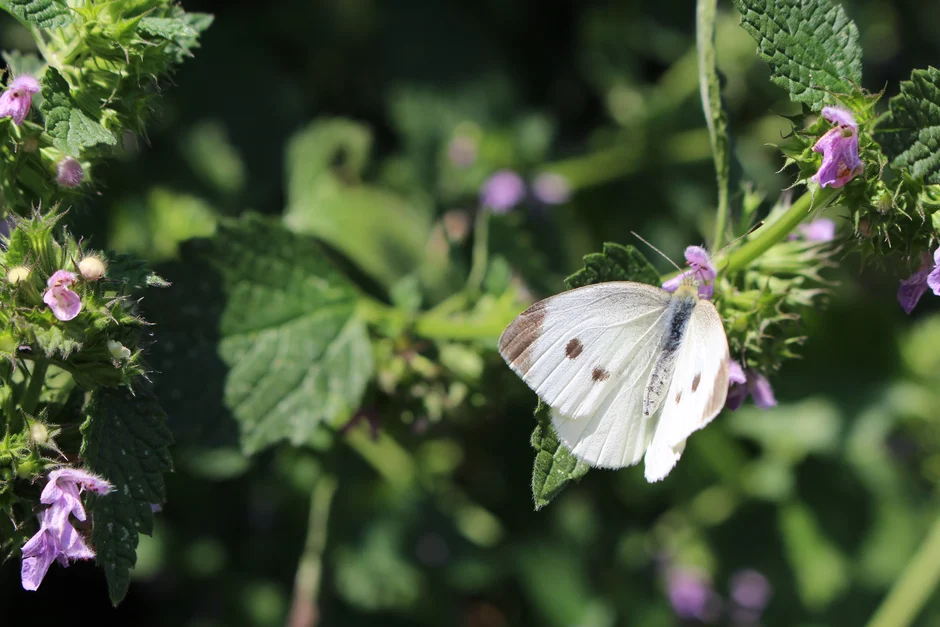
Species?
Pieris rapae
